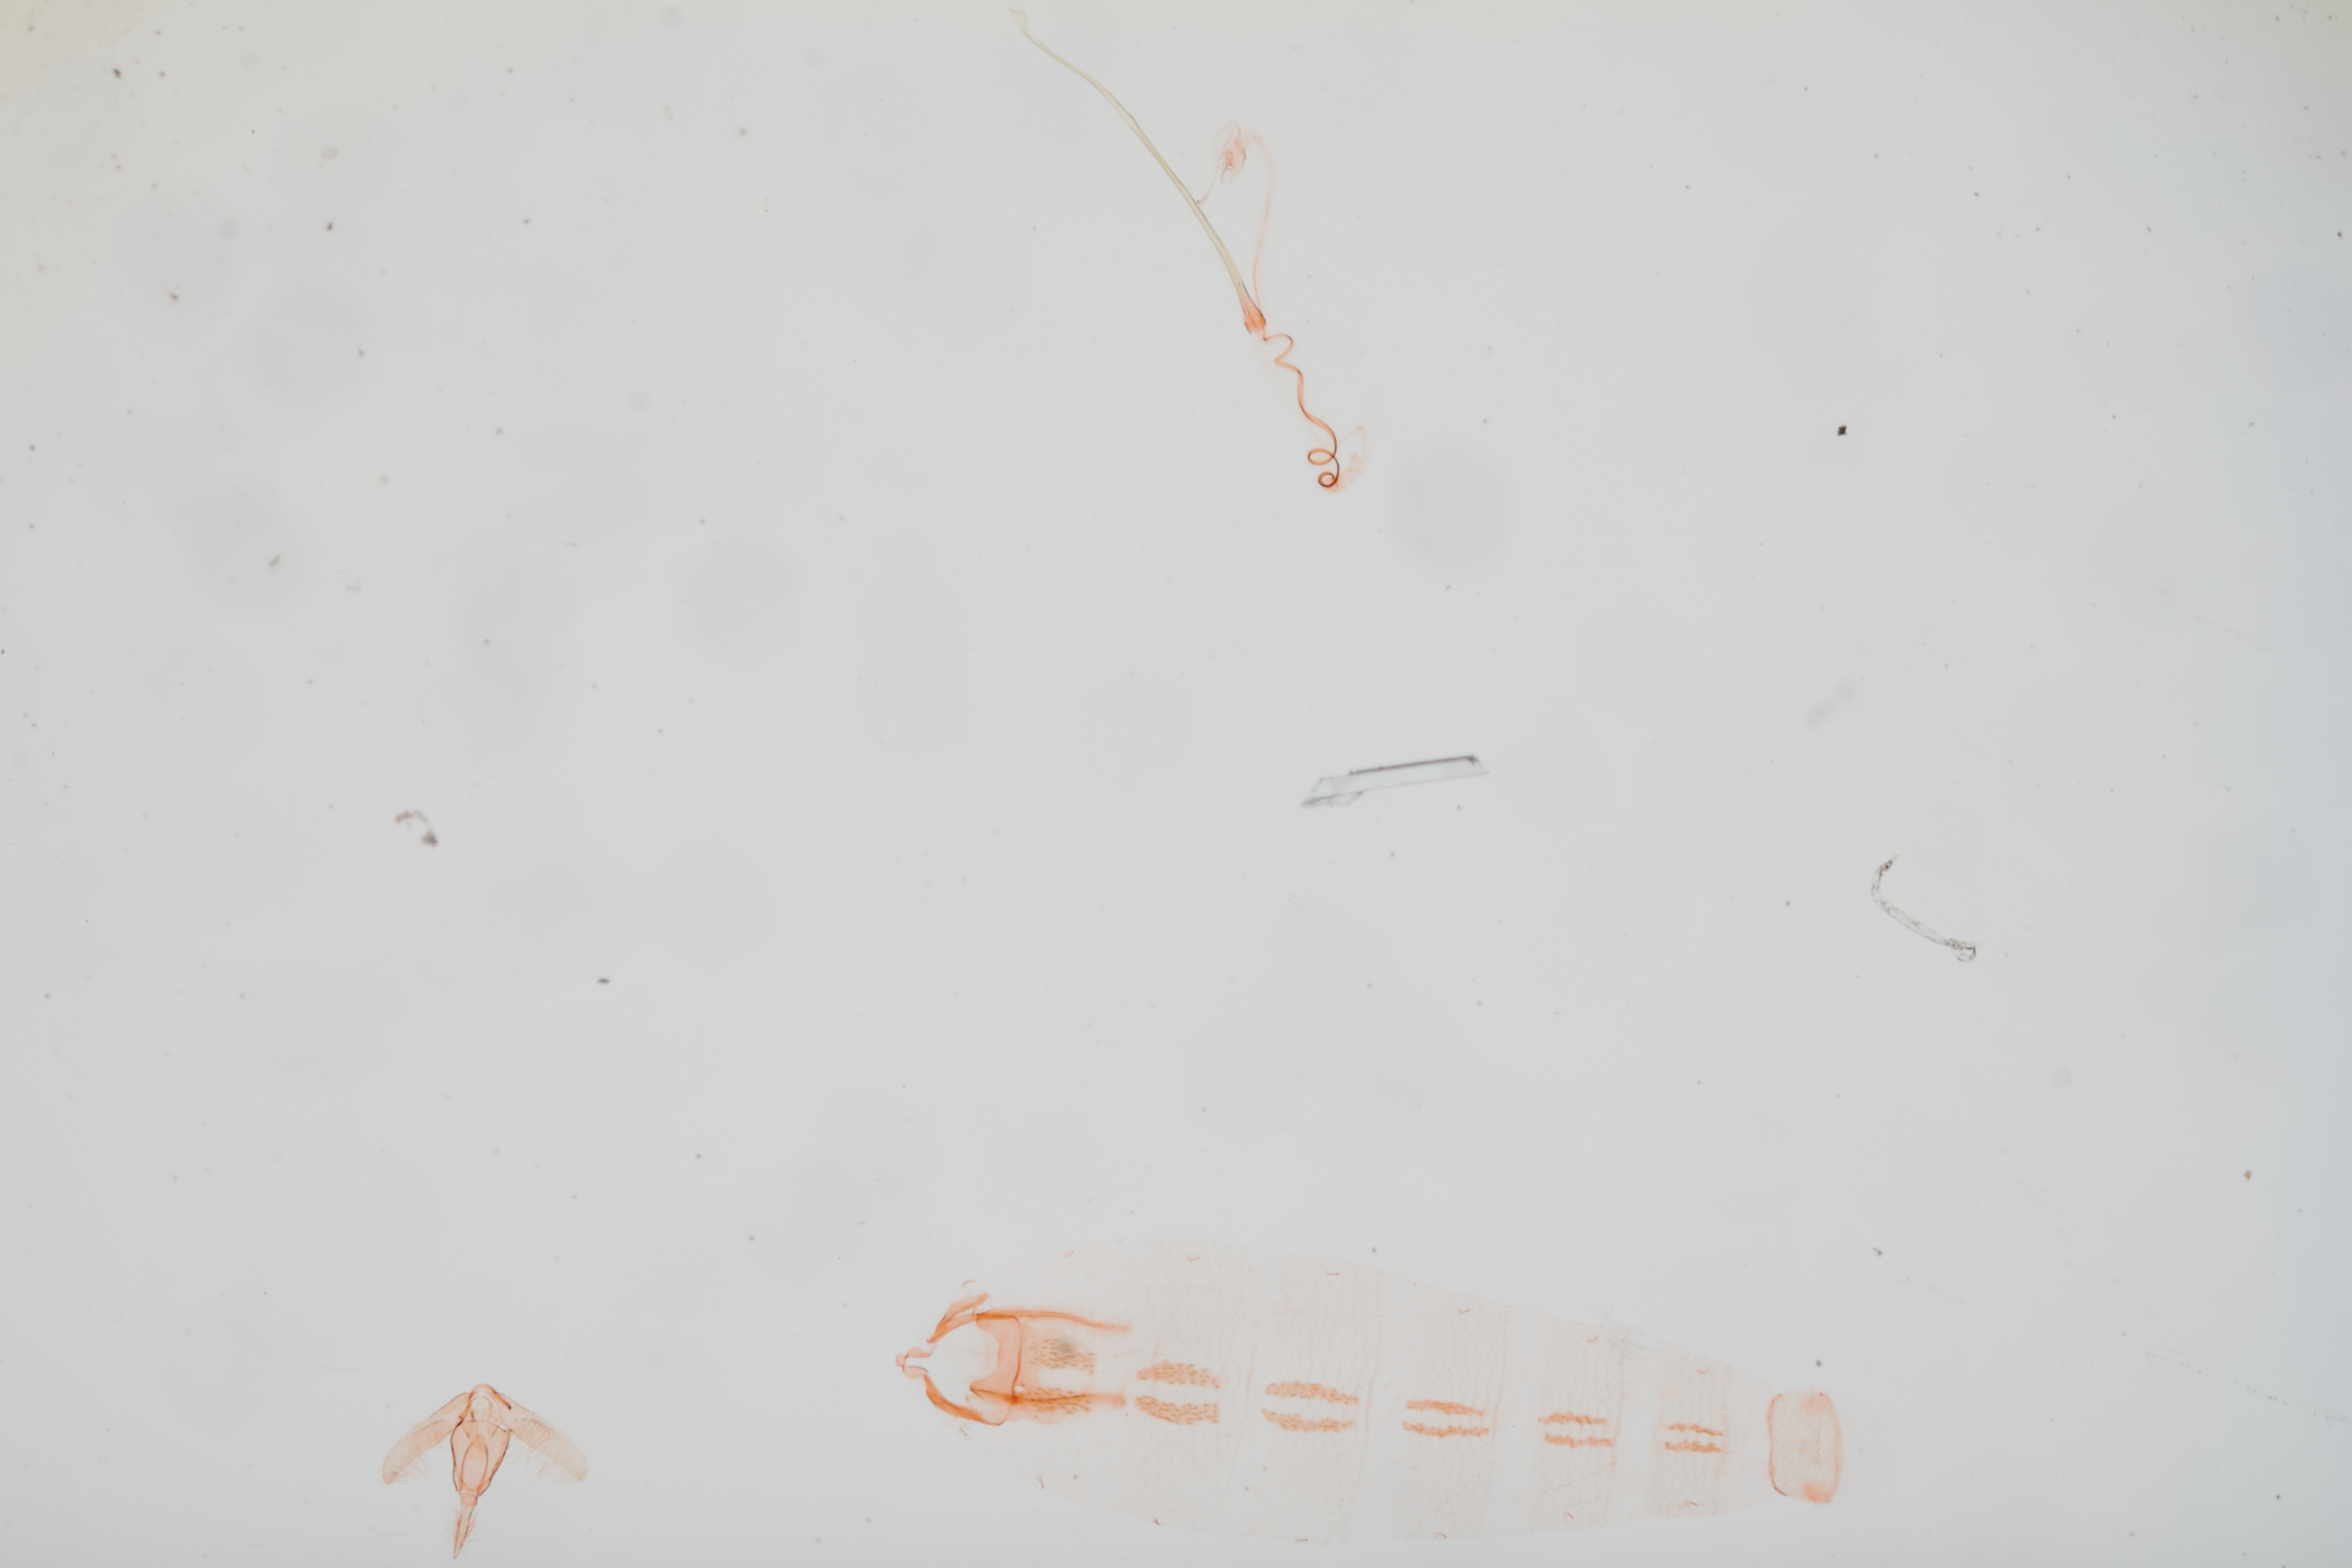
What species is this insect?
Batrachedra testor
